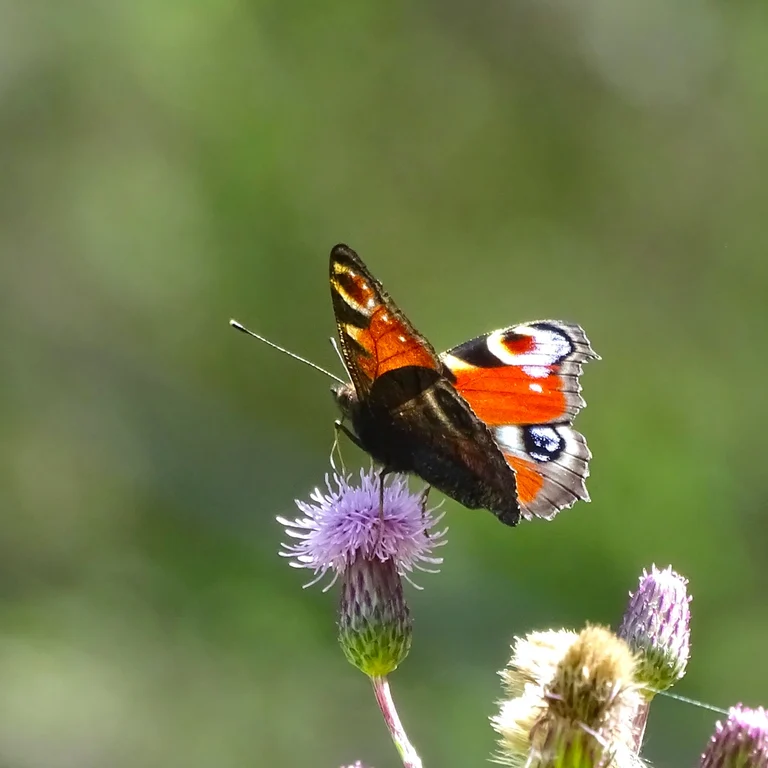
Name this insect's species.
Aglais io
